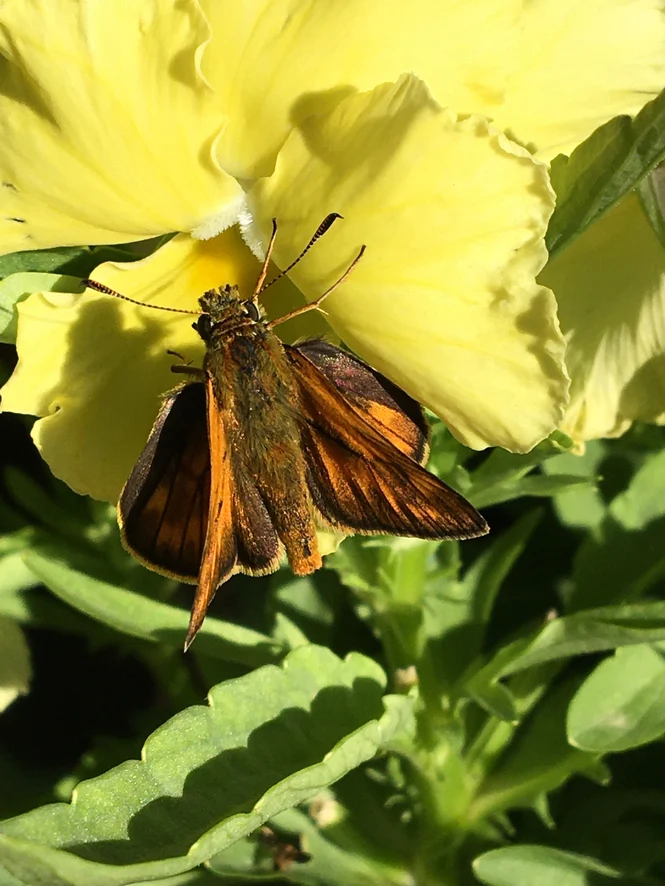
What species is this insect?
Ochlodes sylvanus (also Ochlodes venata)
